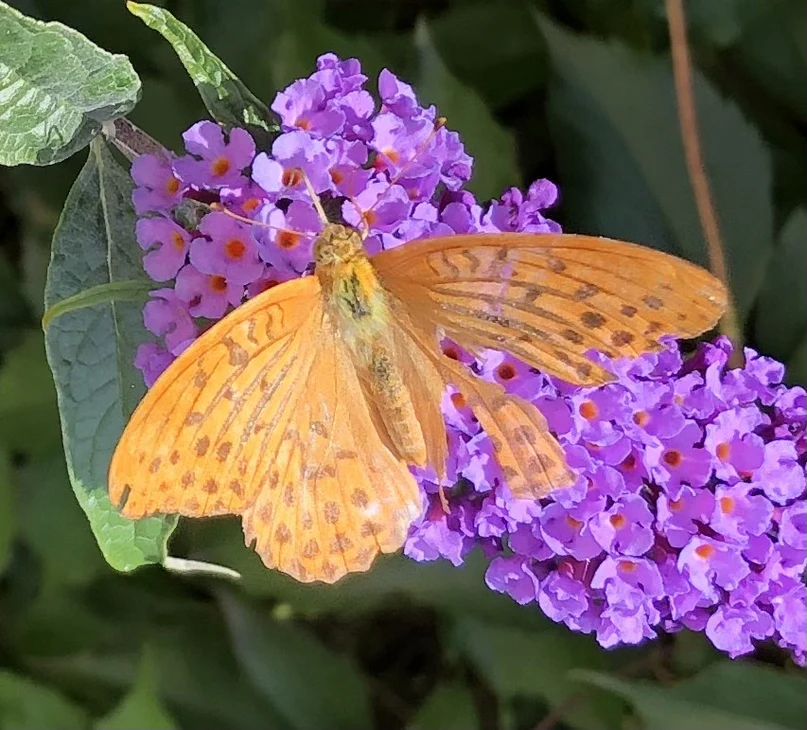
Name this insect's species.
Argynnis paphia
